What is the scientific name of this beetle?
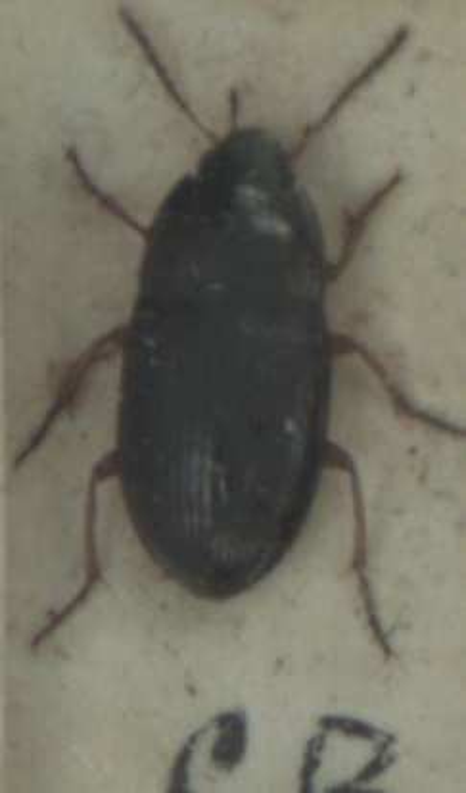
Amara familiaris
